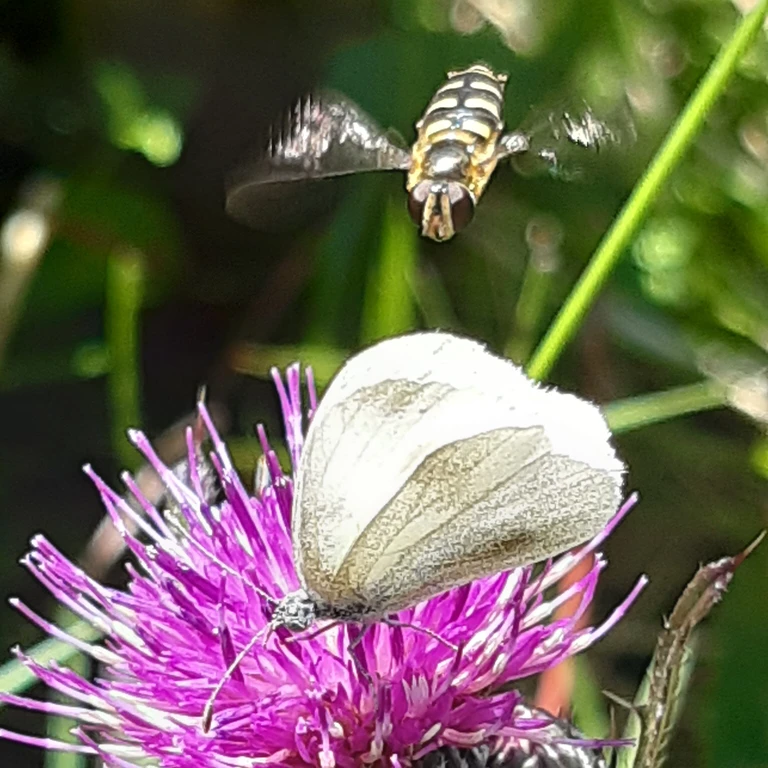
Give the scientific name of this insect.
Leptidea sinapis/juvernica
